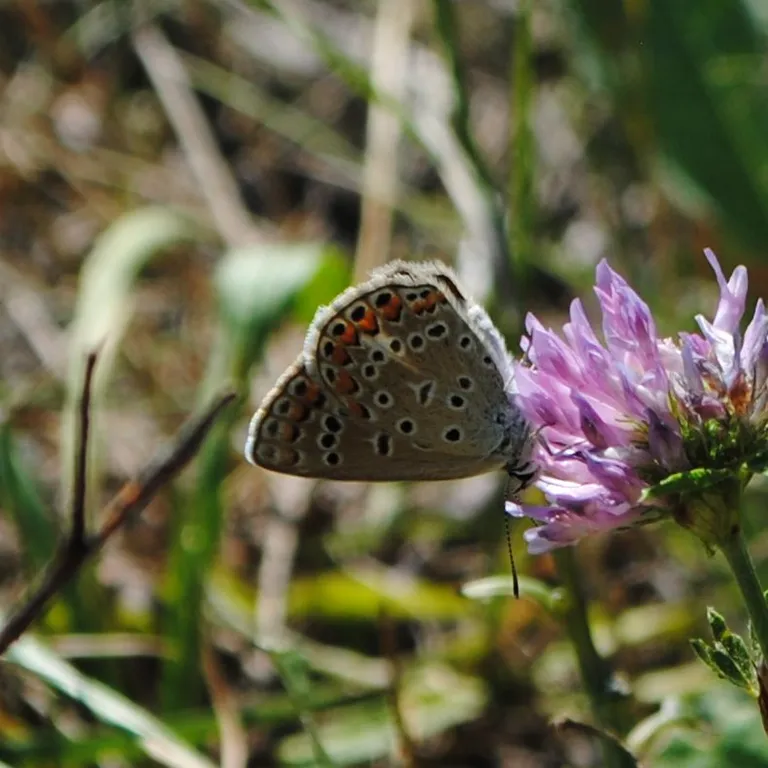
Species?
Polyommatus icarus
